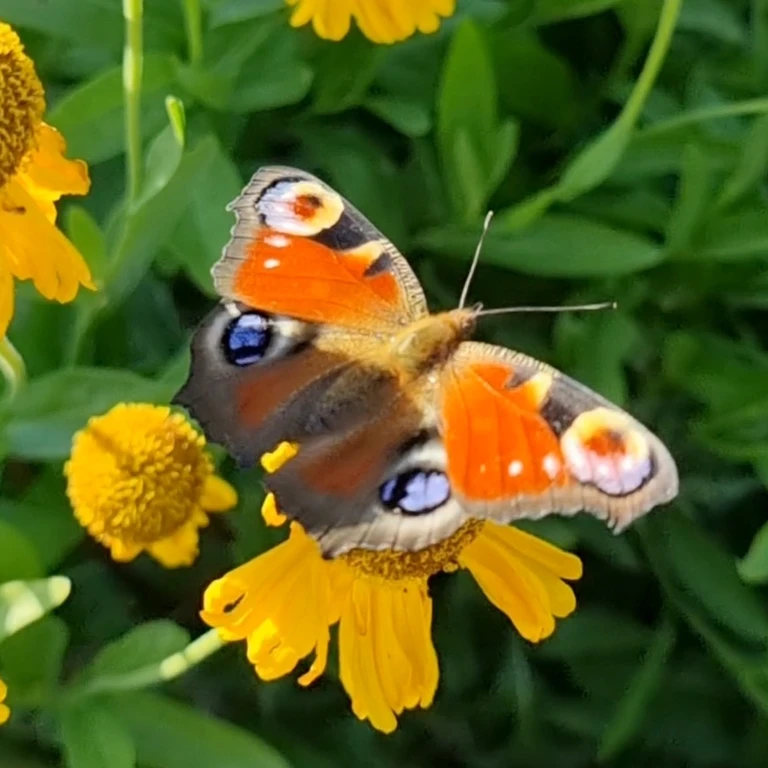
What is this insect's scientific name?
Aglais io
